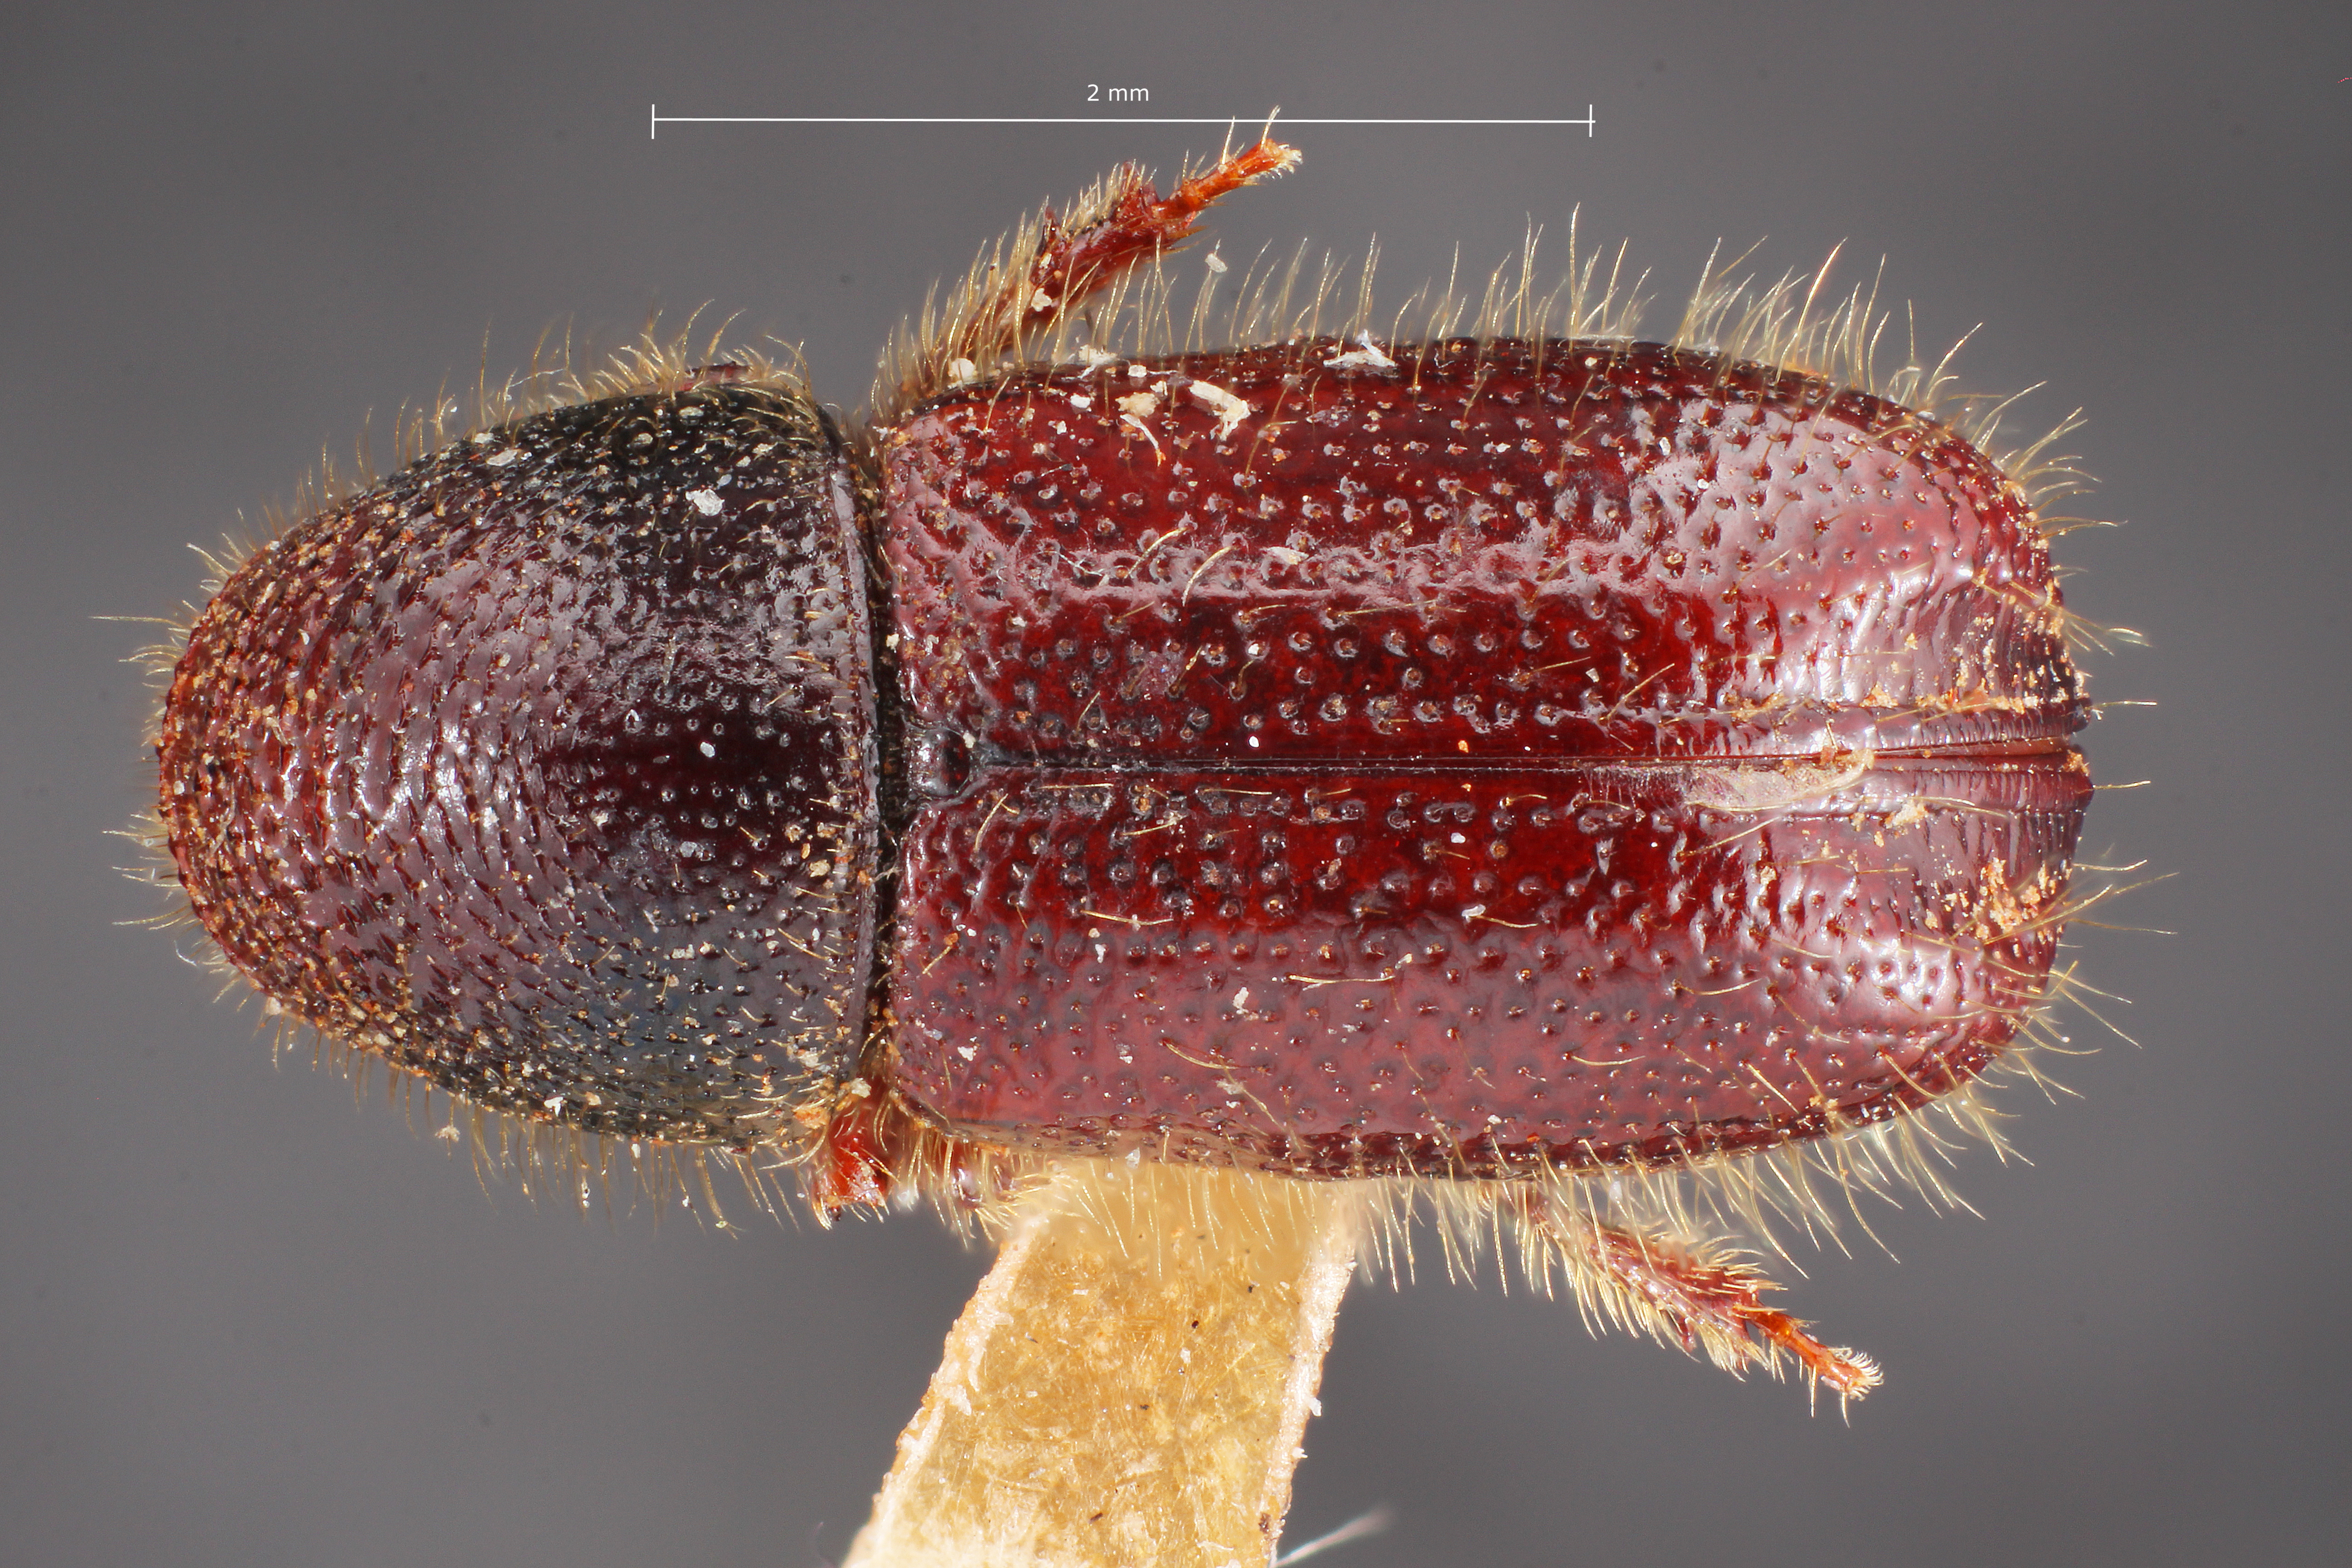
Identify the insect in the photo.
Conophthorus apachecae
